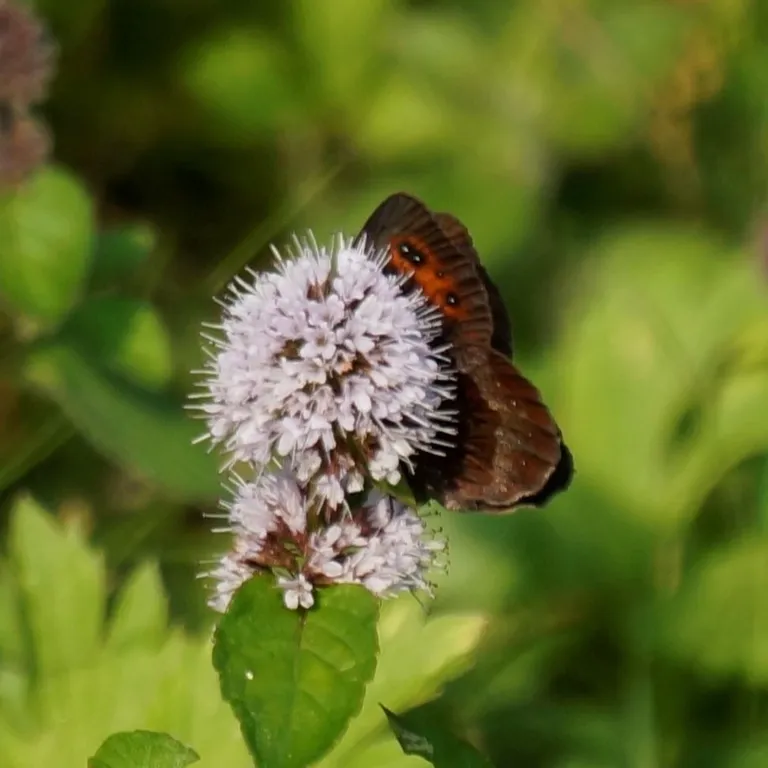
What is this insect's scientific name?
Erebia aethiops
